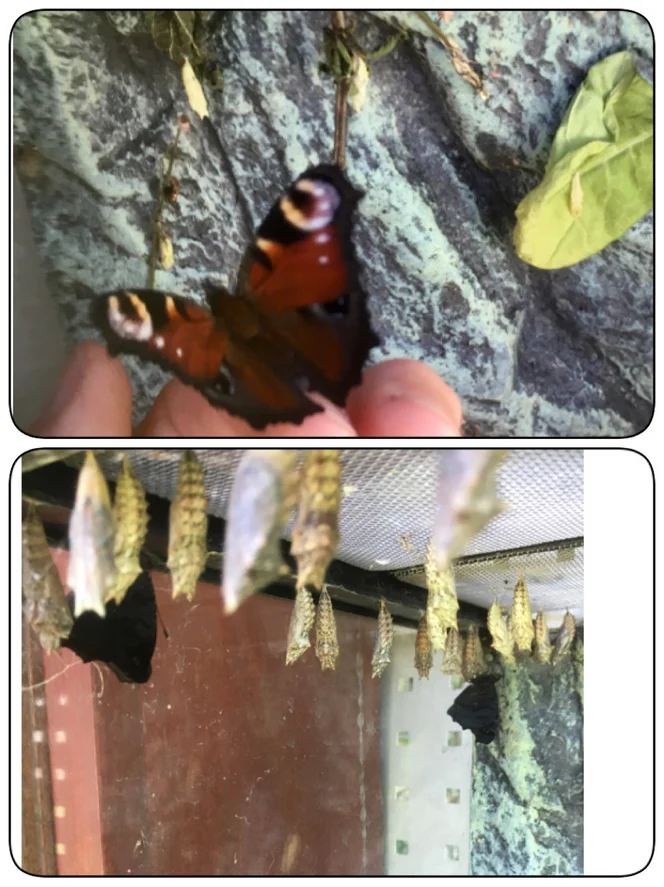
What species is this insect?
Aglais io
